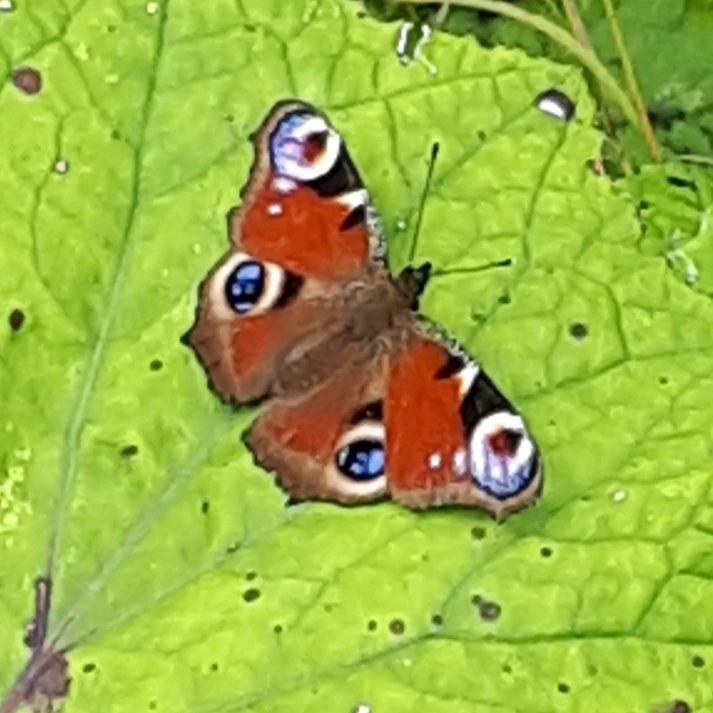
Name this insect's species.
Aglais io
